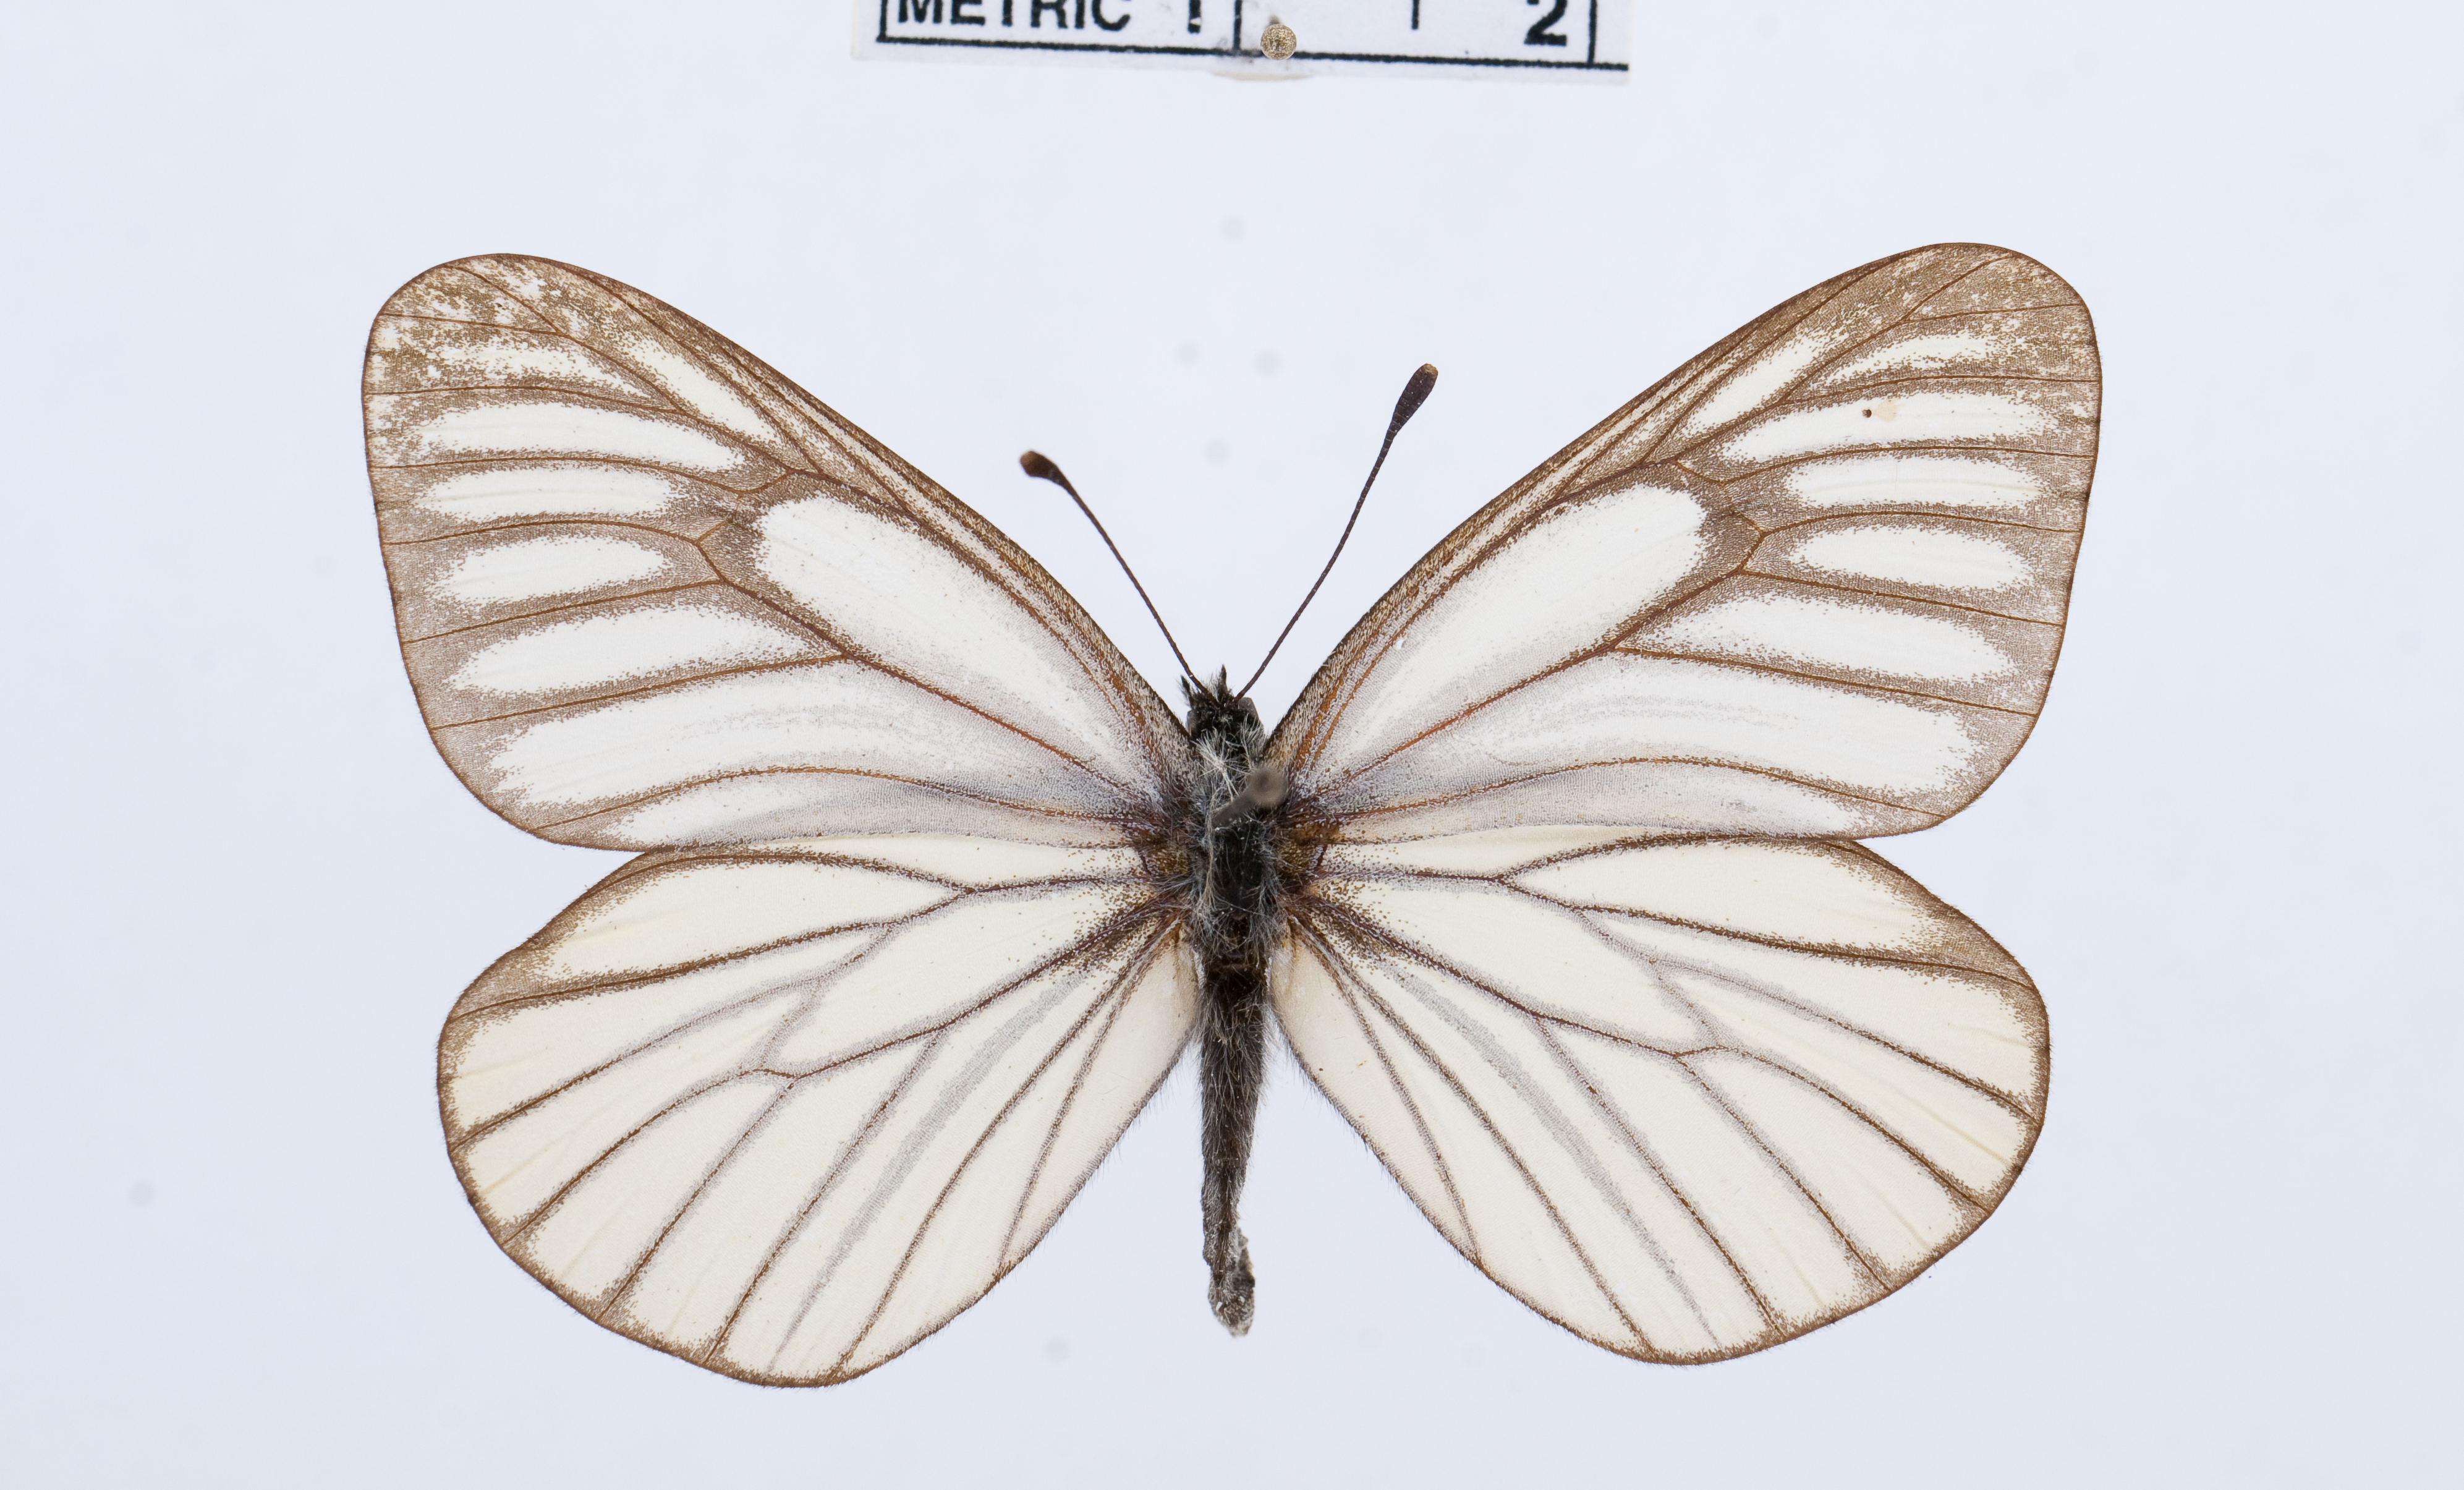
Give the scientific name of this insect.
Aporia bieti
